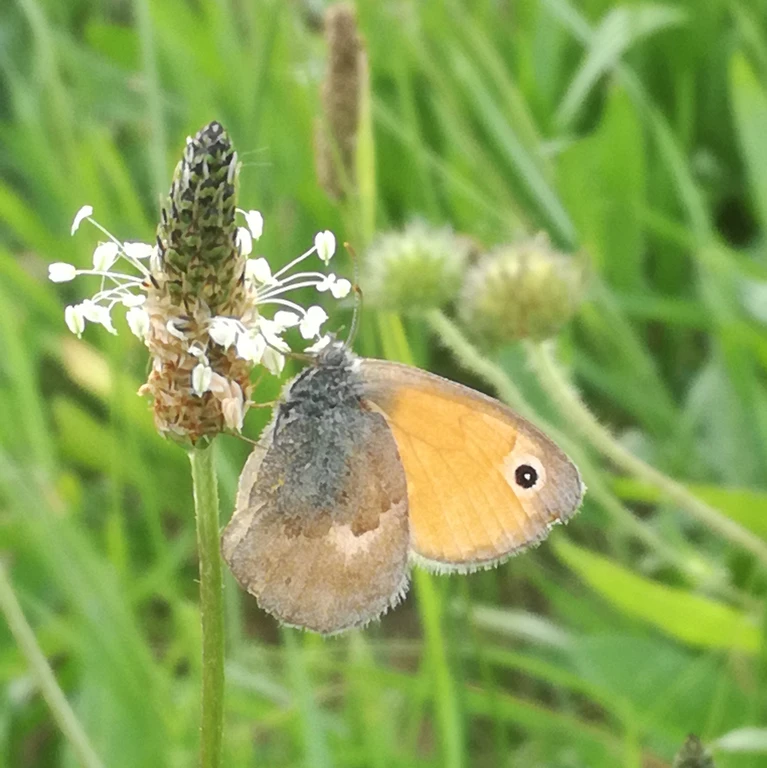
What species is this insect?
Coenonympha pamphilus
